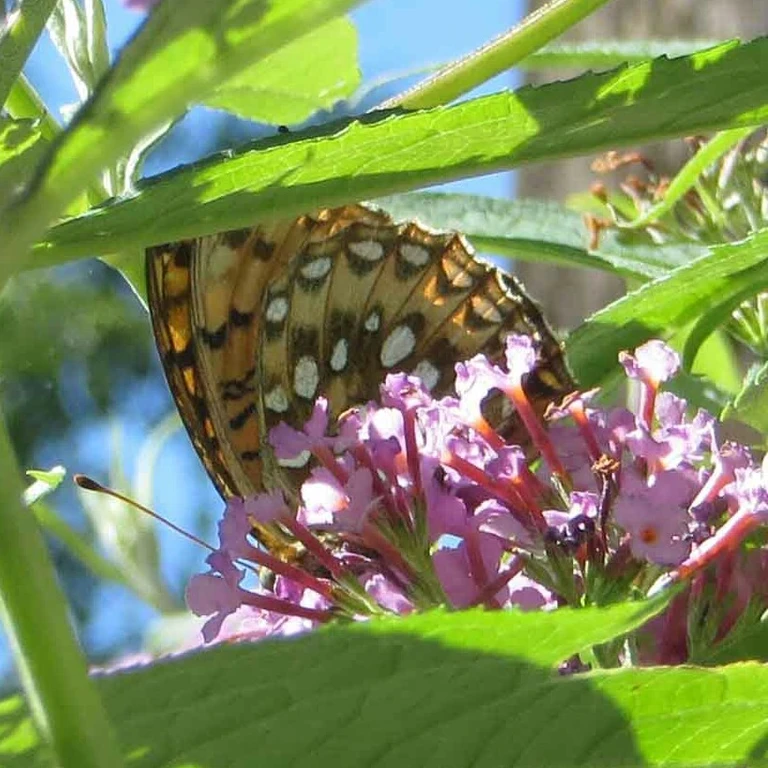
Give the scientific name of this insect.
Speyeria aglaja
